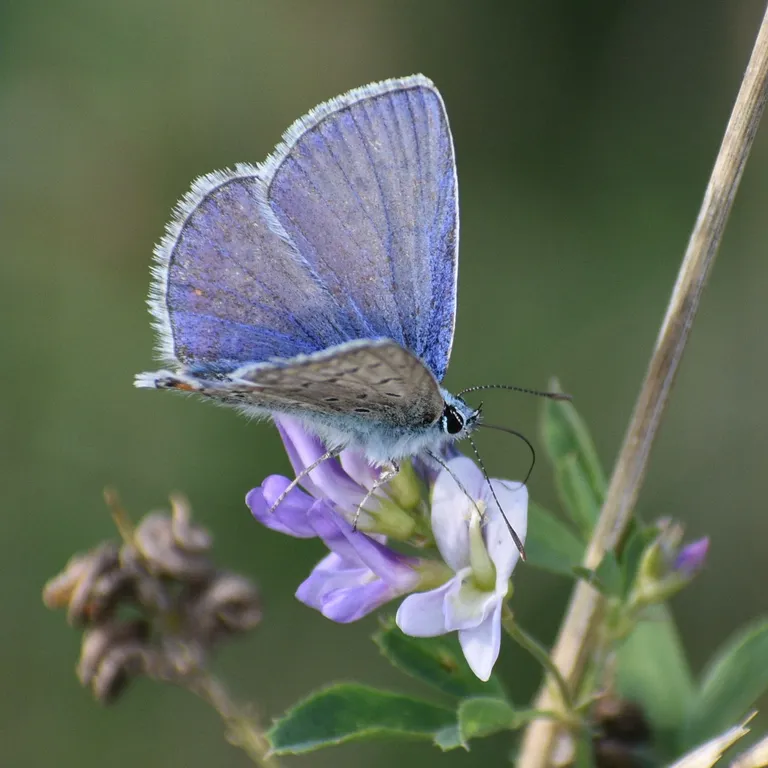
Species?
Polyommatus icarus
